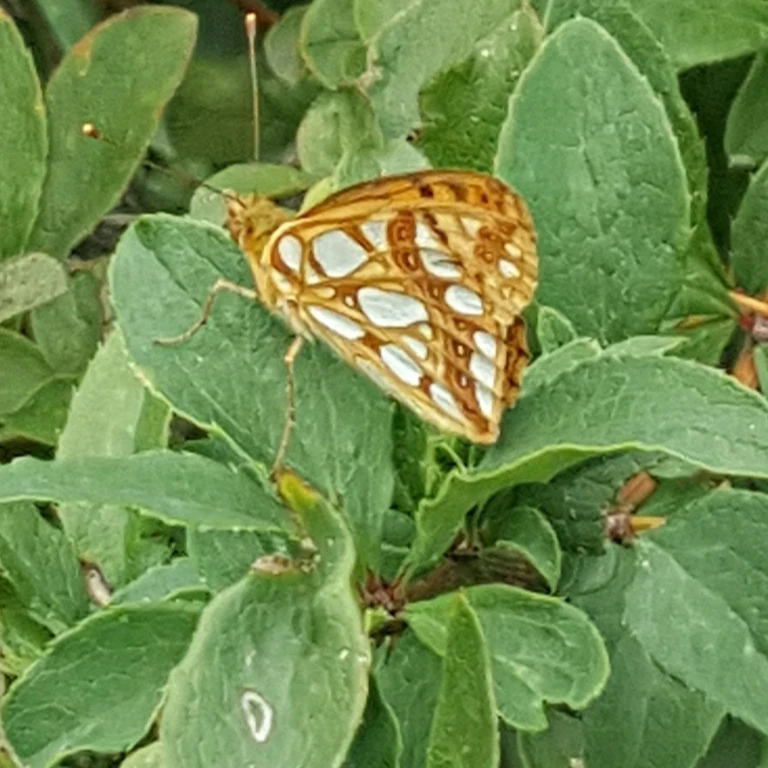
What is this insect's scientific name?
Issoria lathonia
